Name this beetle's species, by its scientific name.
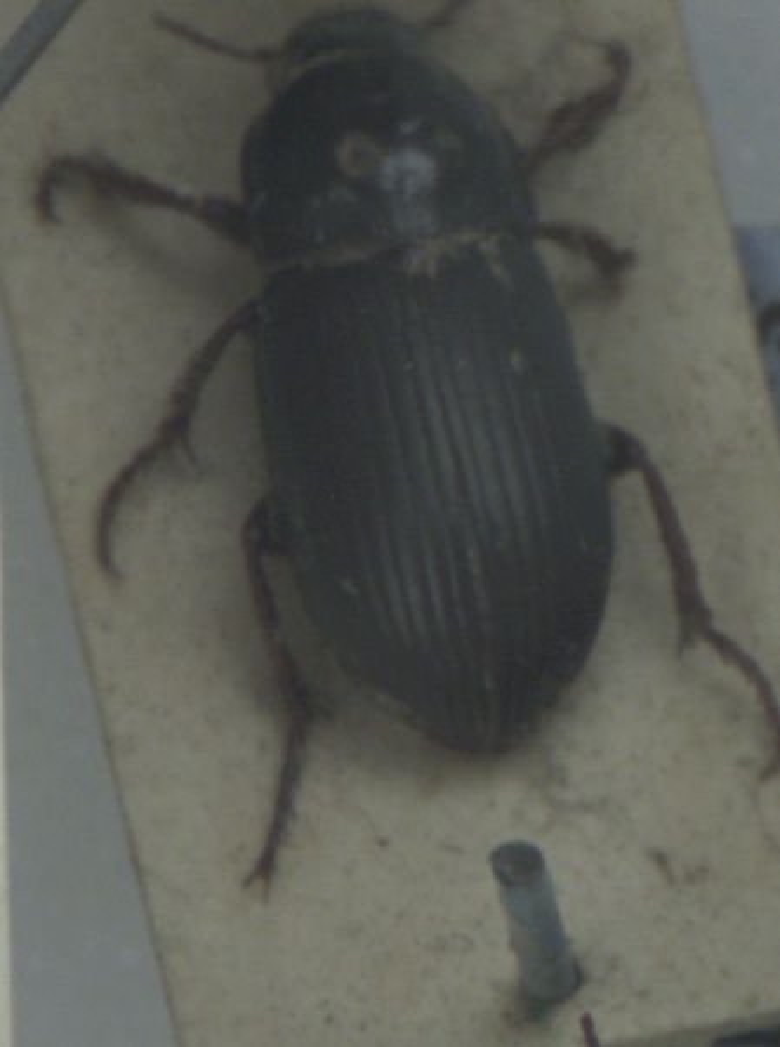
Zabrus tenebrioides
